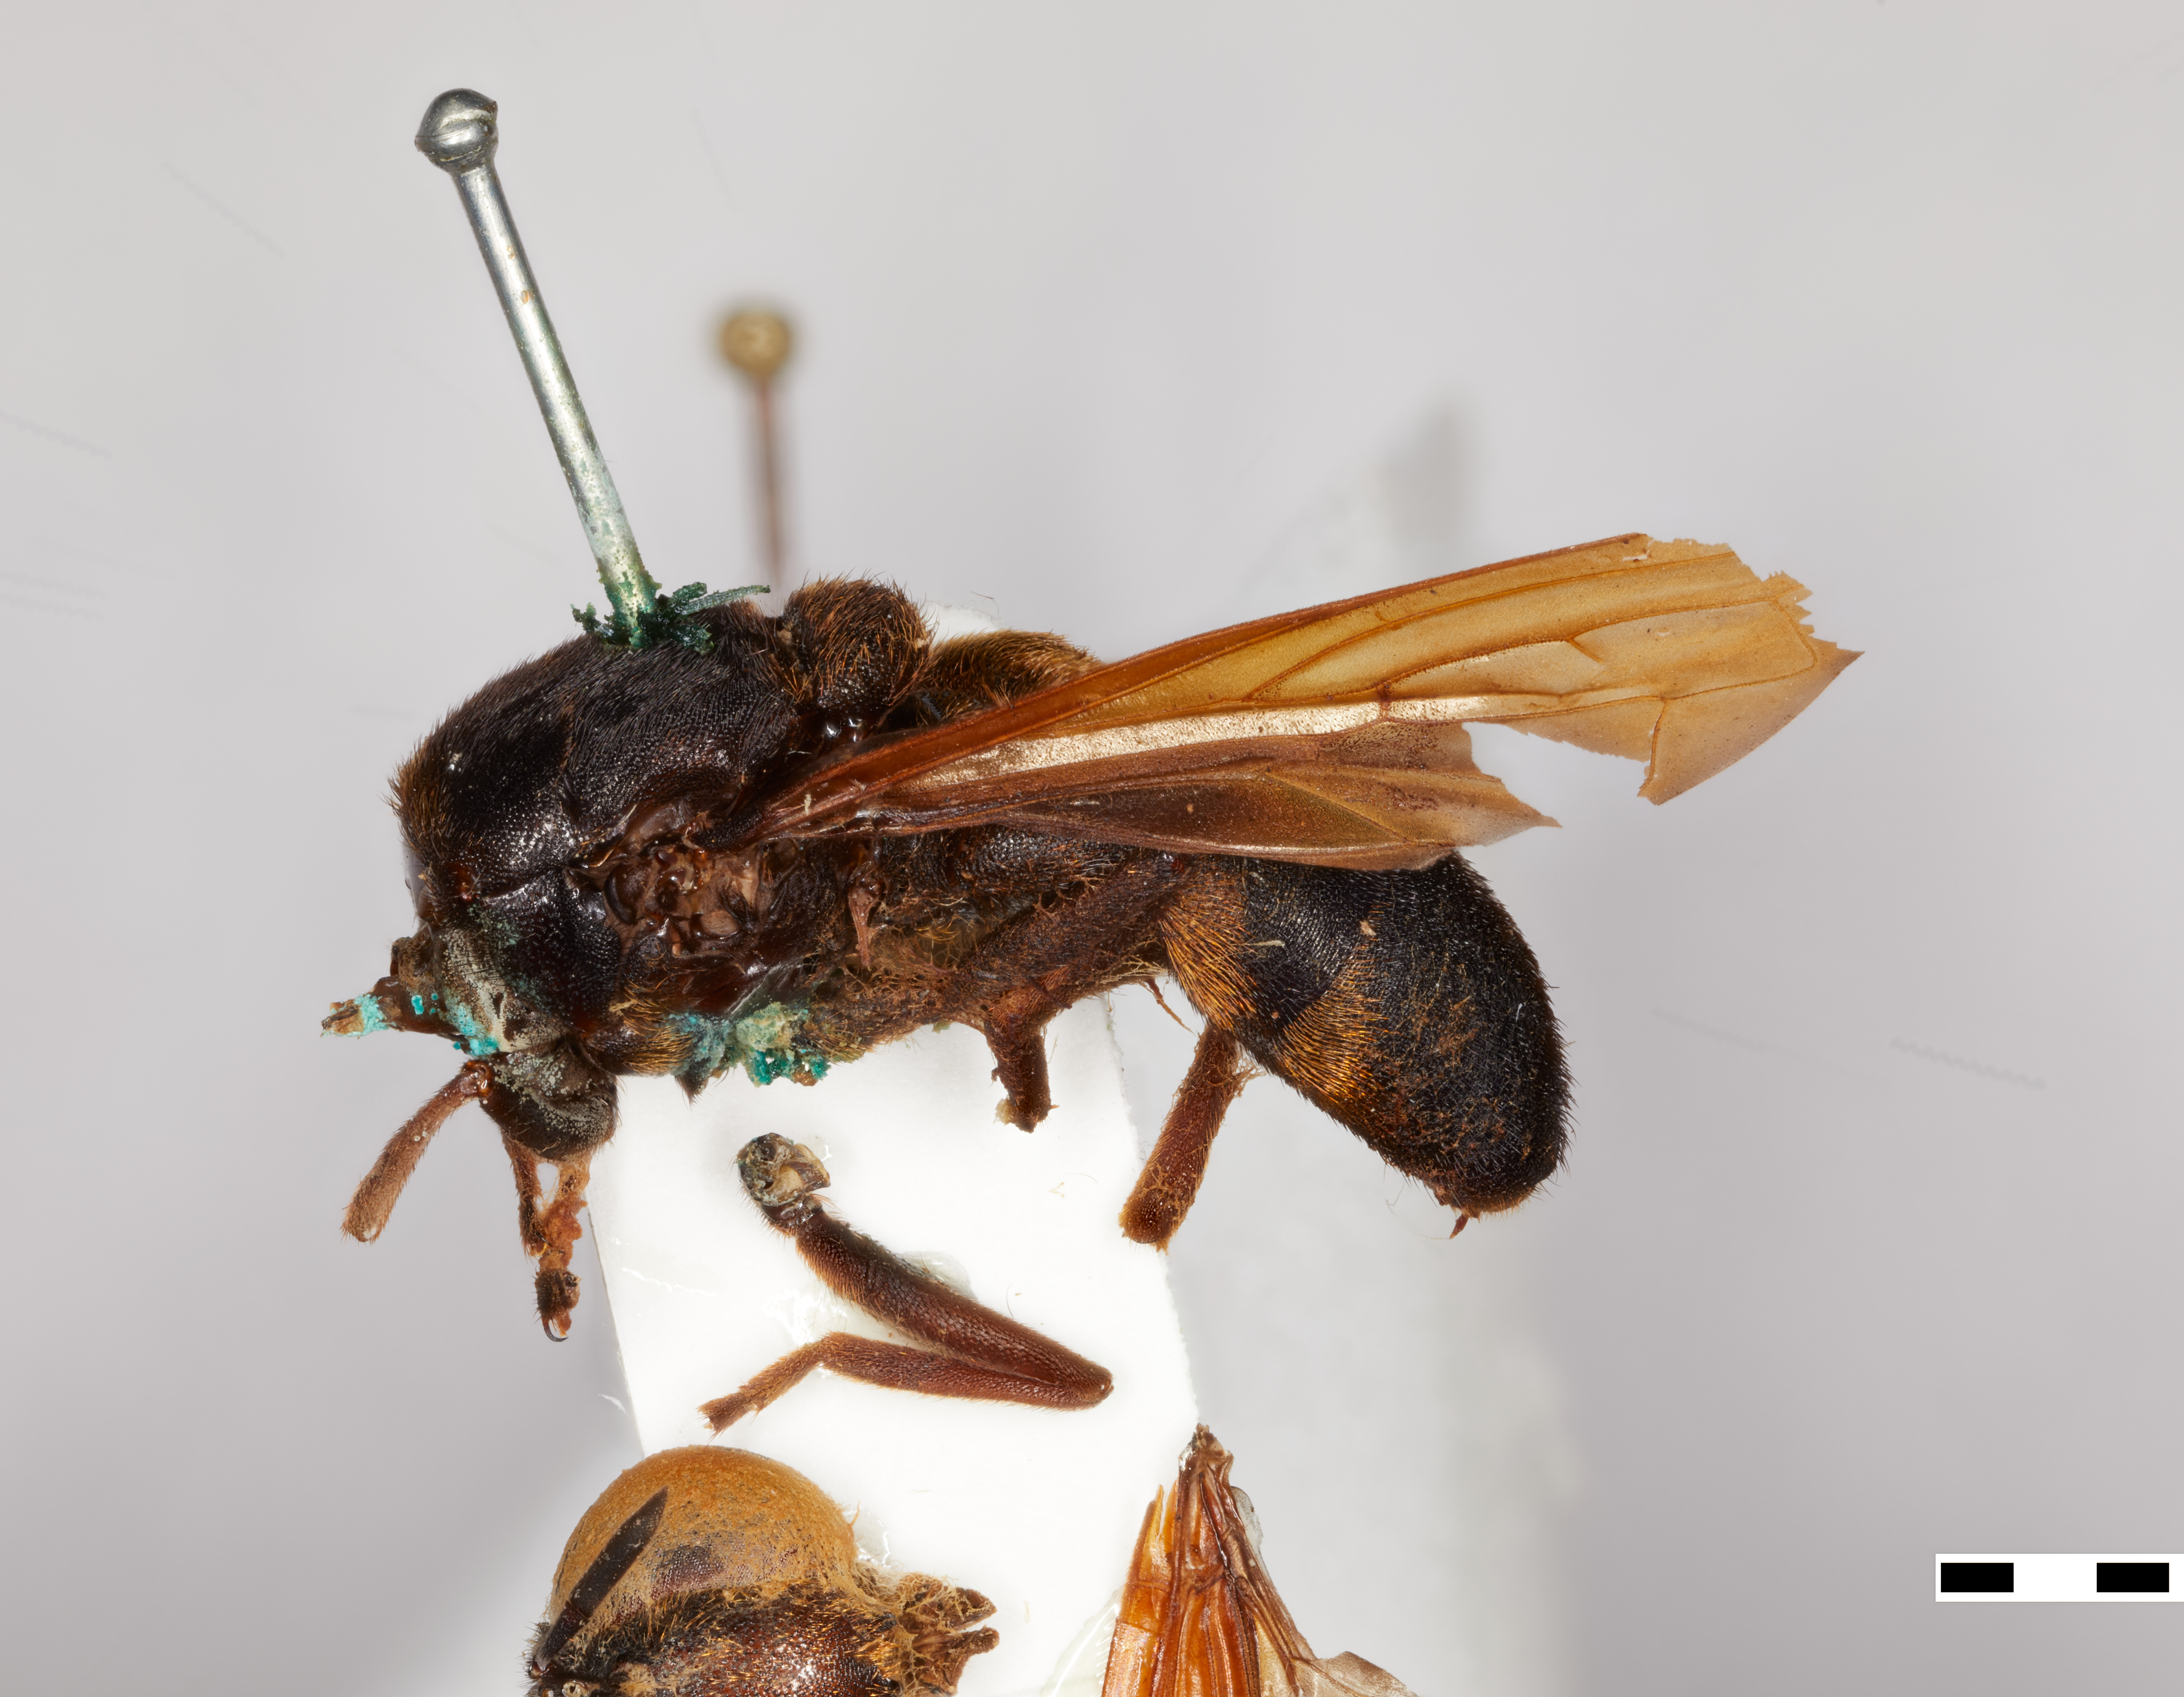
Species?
Microdon flavipennis
